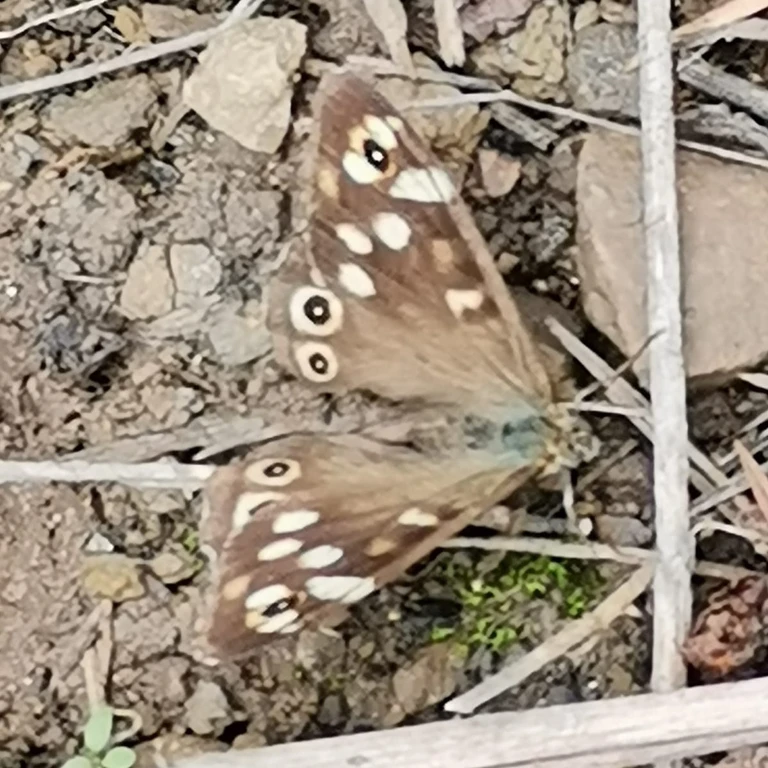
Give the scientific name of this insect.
Pararge aegeria
